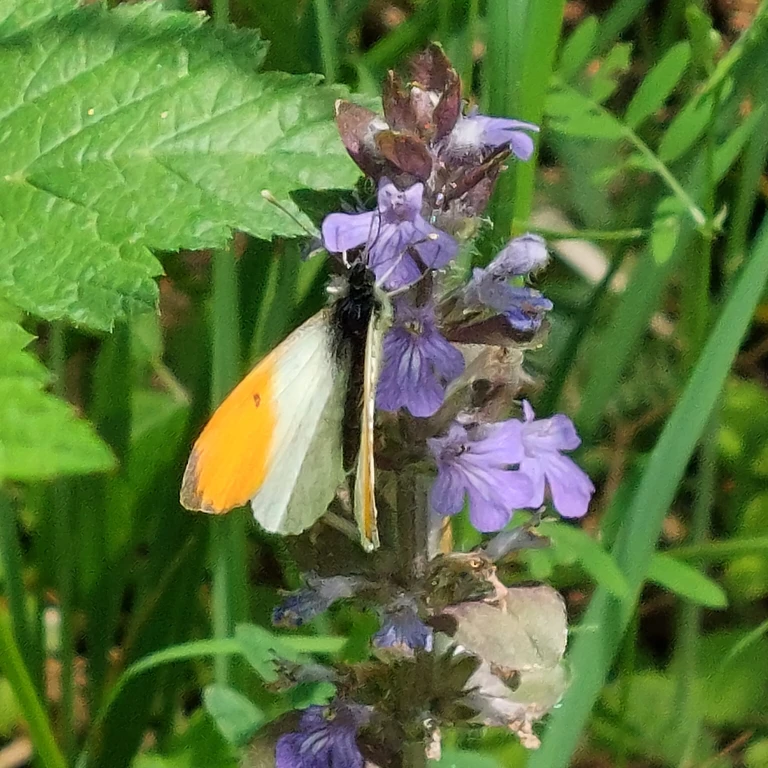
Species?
Anthocharis cardamines
